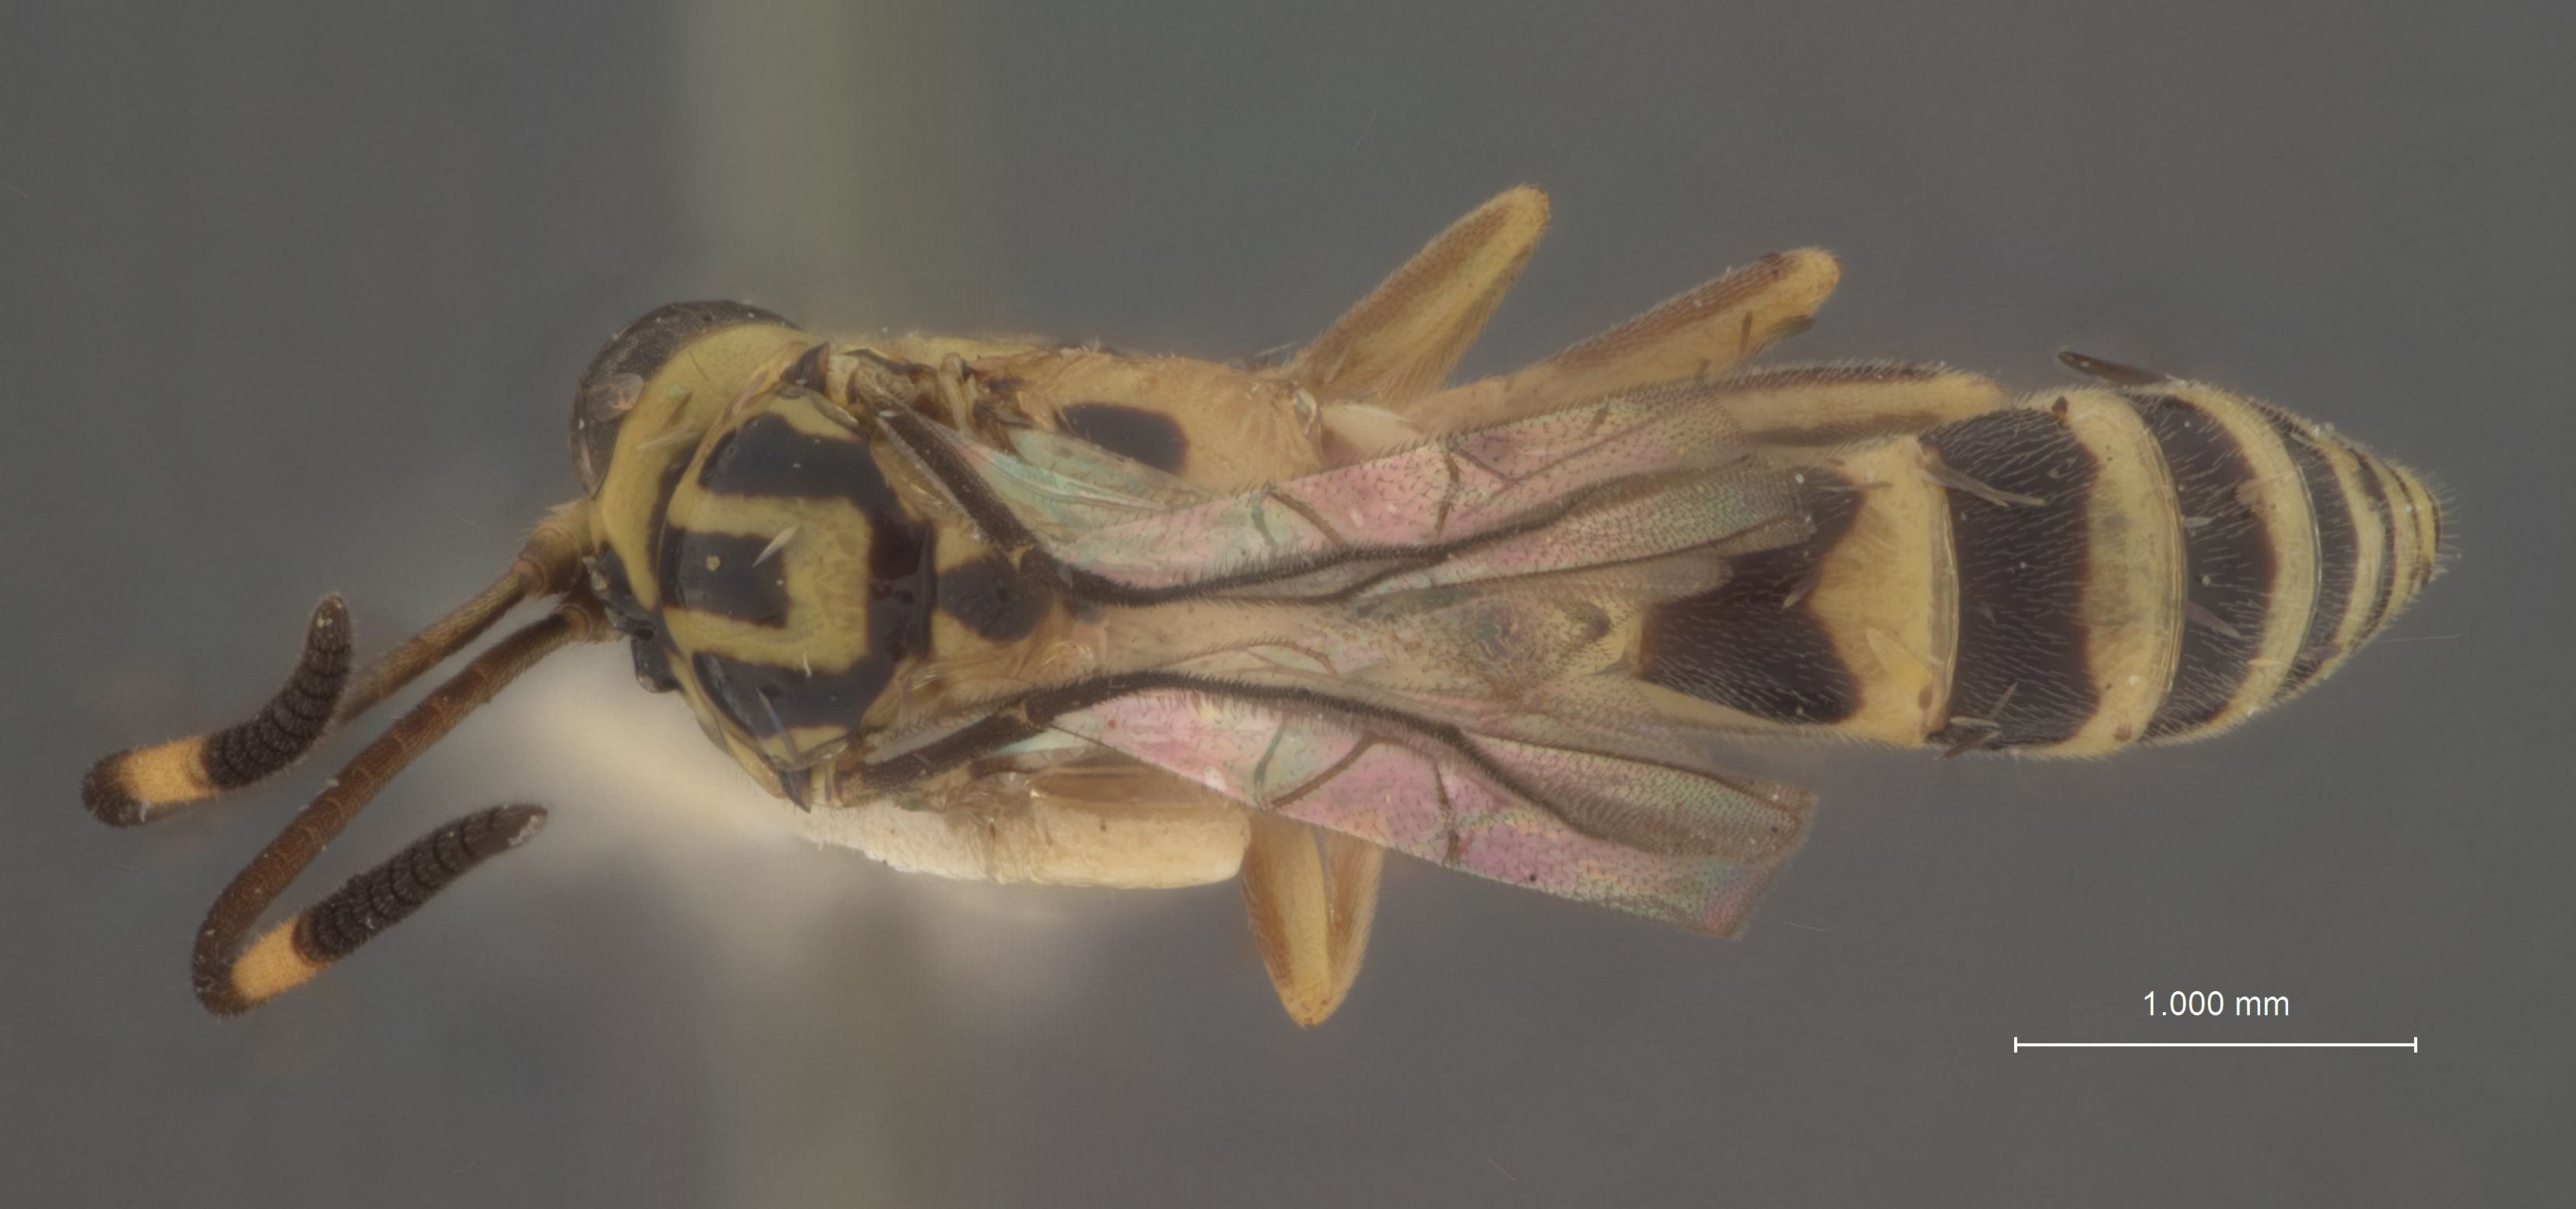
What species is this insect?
Brachycyrtus convergens
